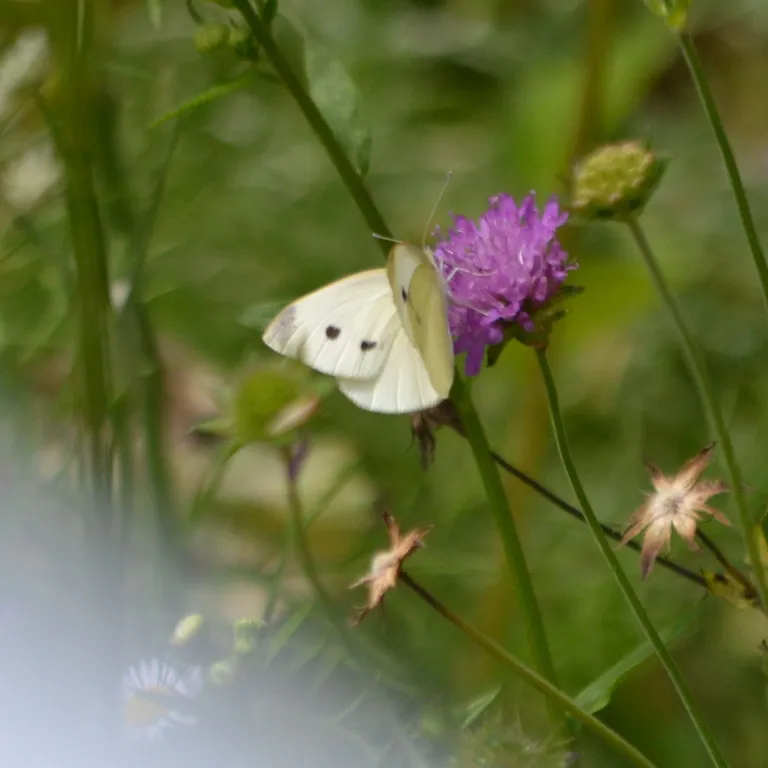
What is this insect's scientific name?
Pieris rapae
